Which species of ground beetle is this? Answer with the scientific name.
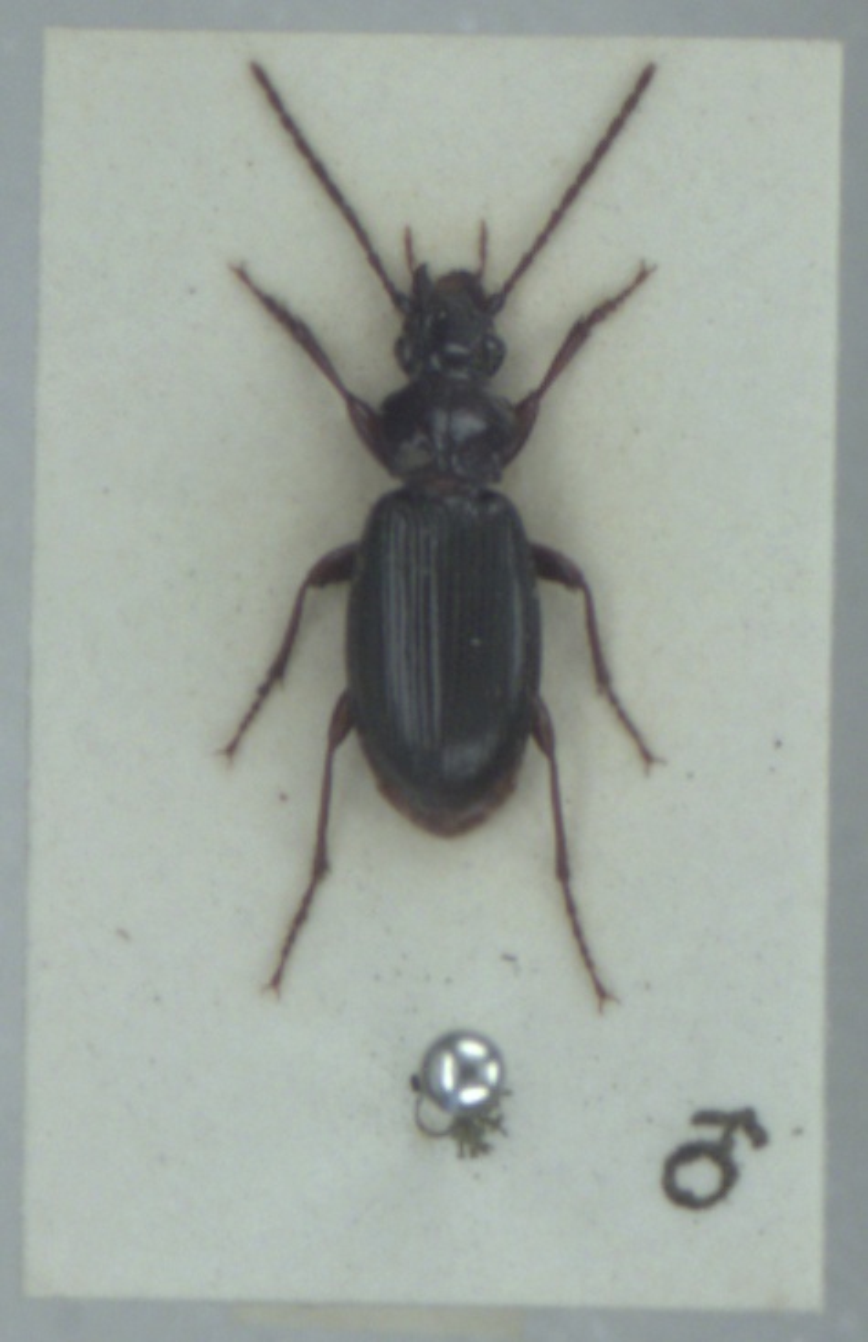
Patrobus atrorufus
